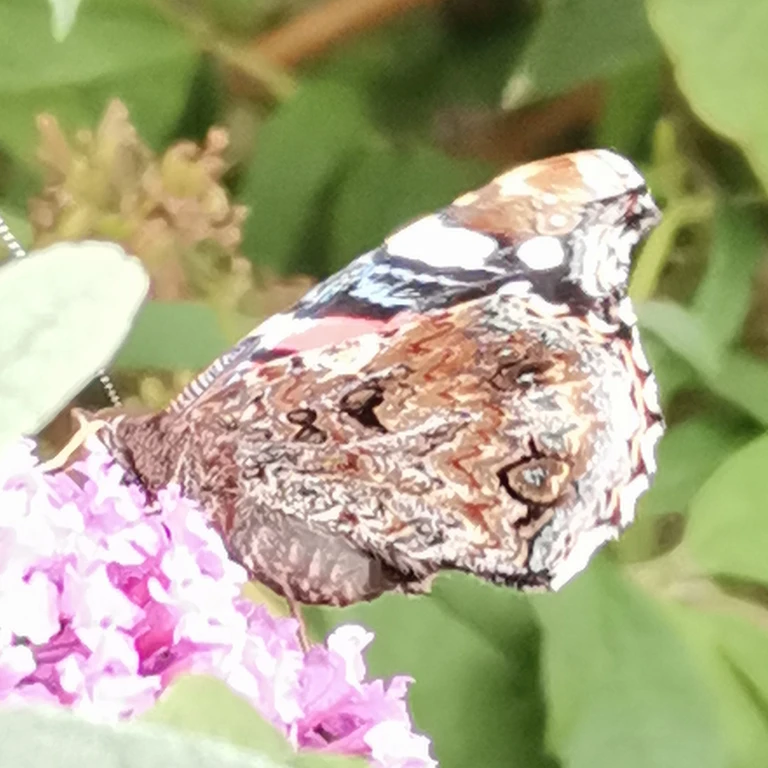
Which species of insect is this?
Vanessa atalanta
